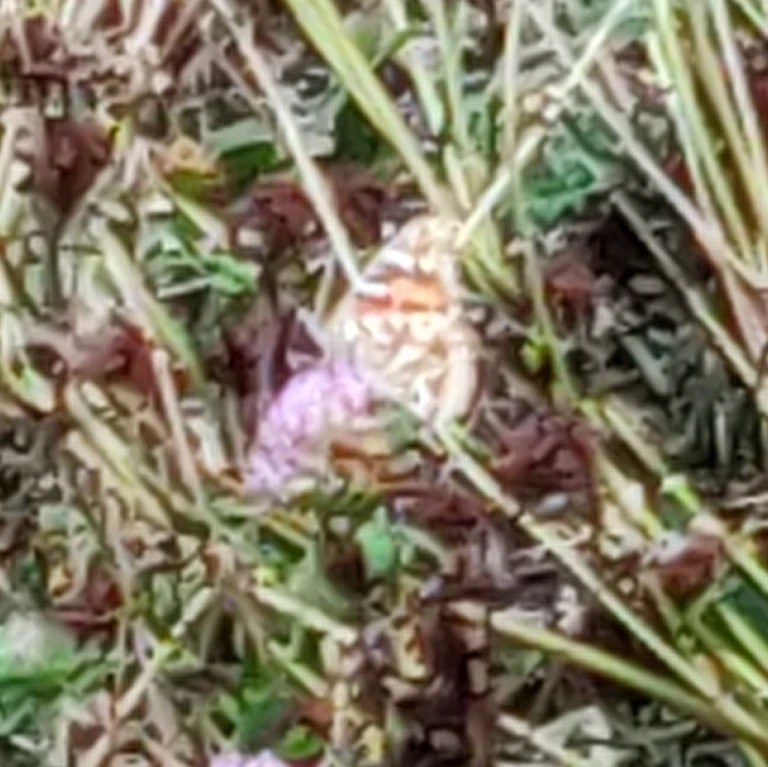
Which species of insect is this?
Vanessa cardui
